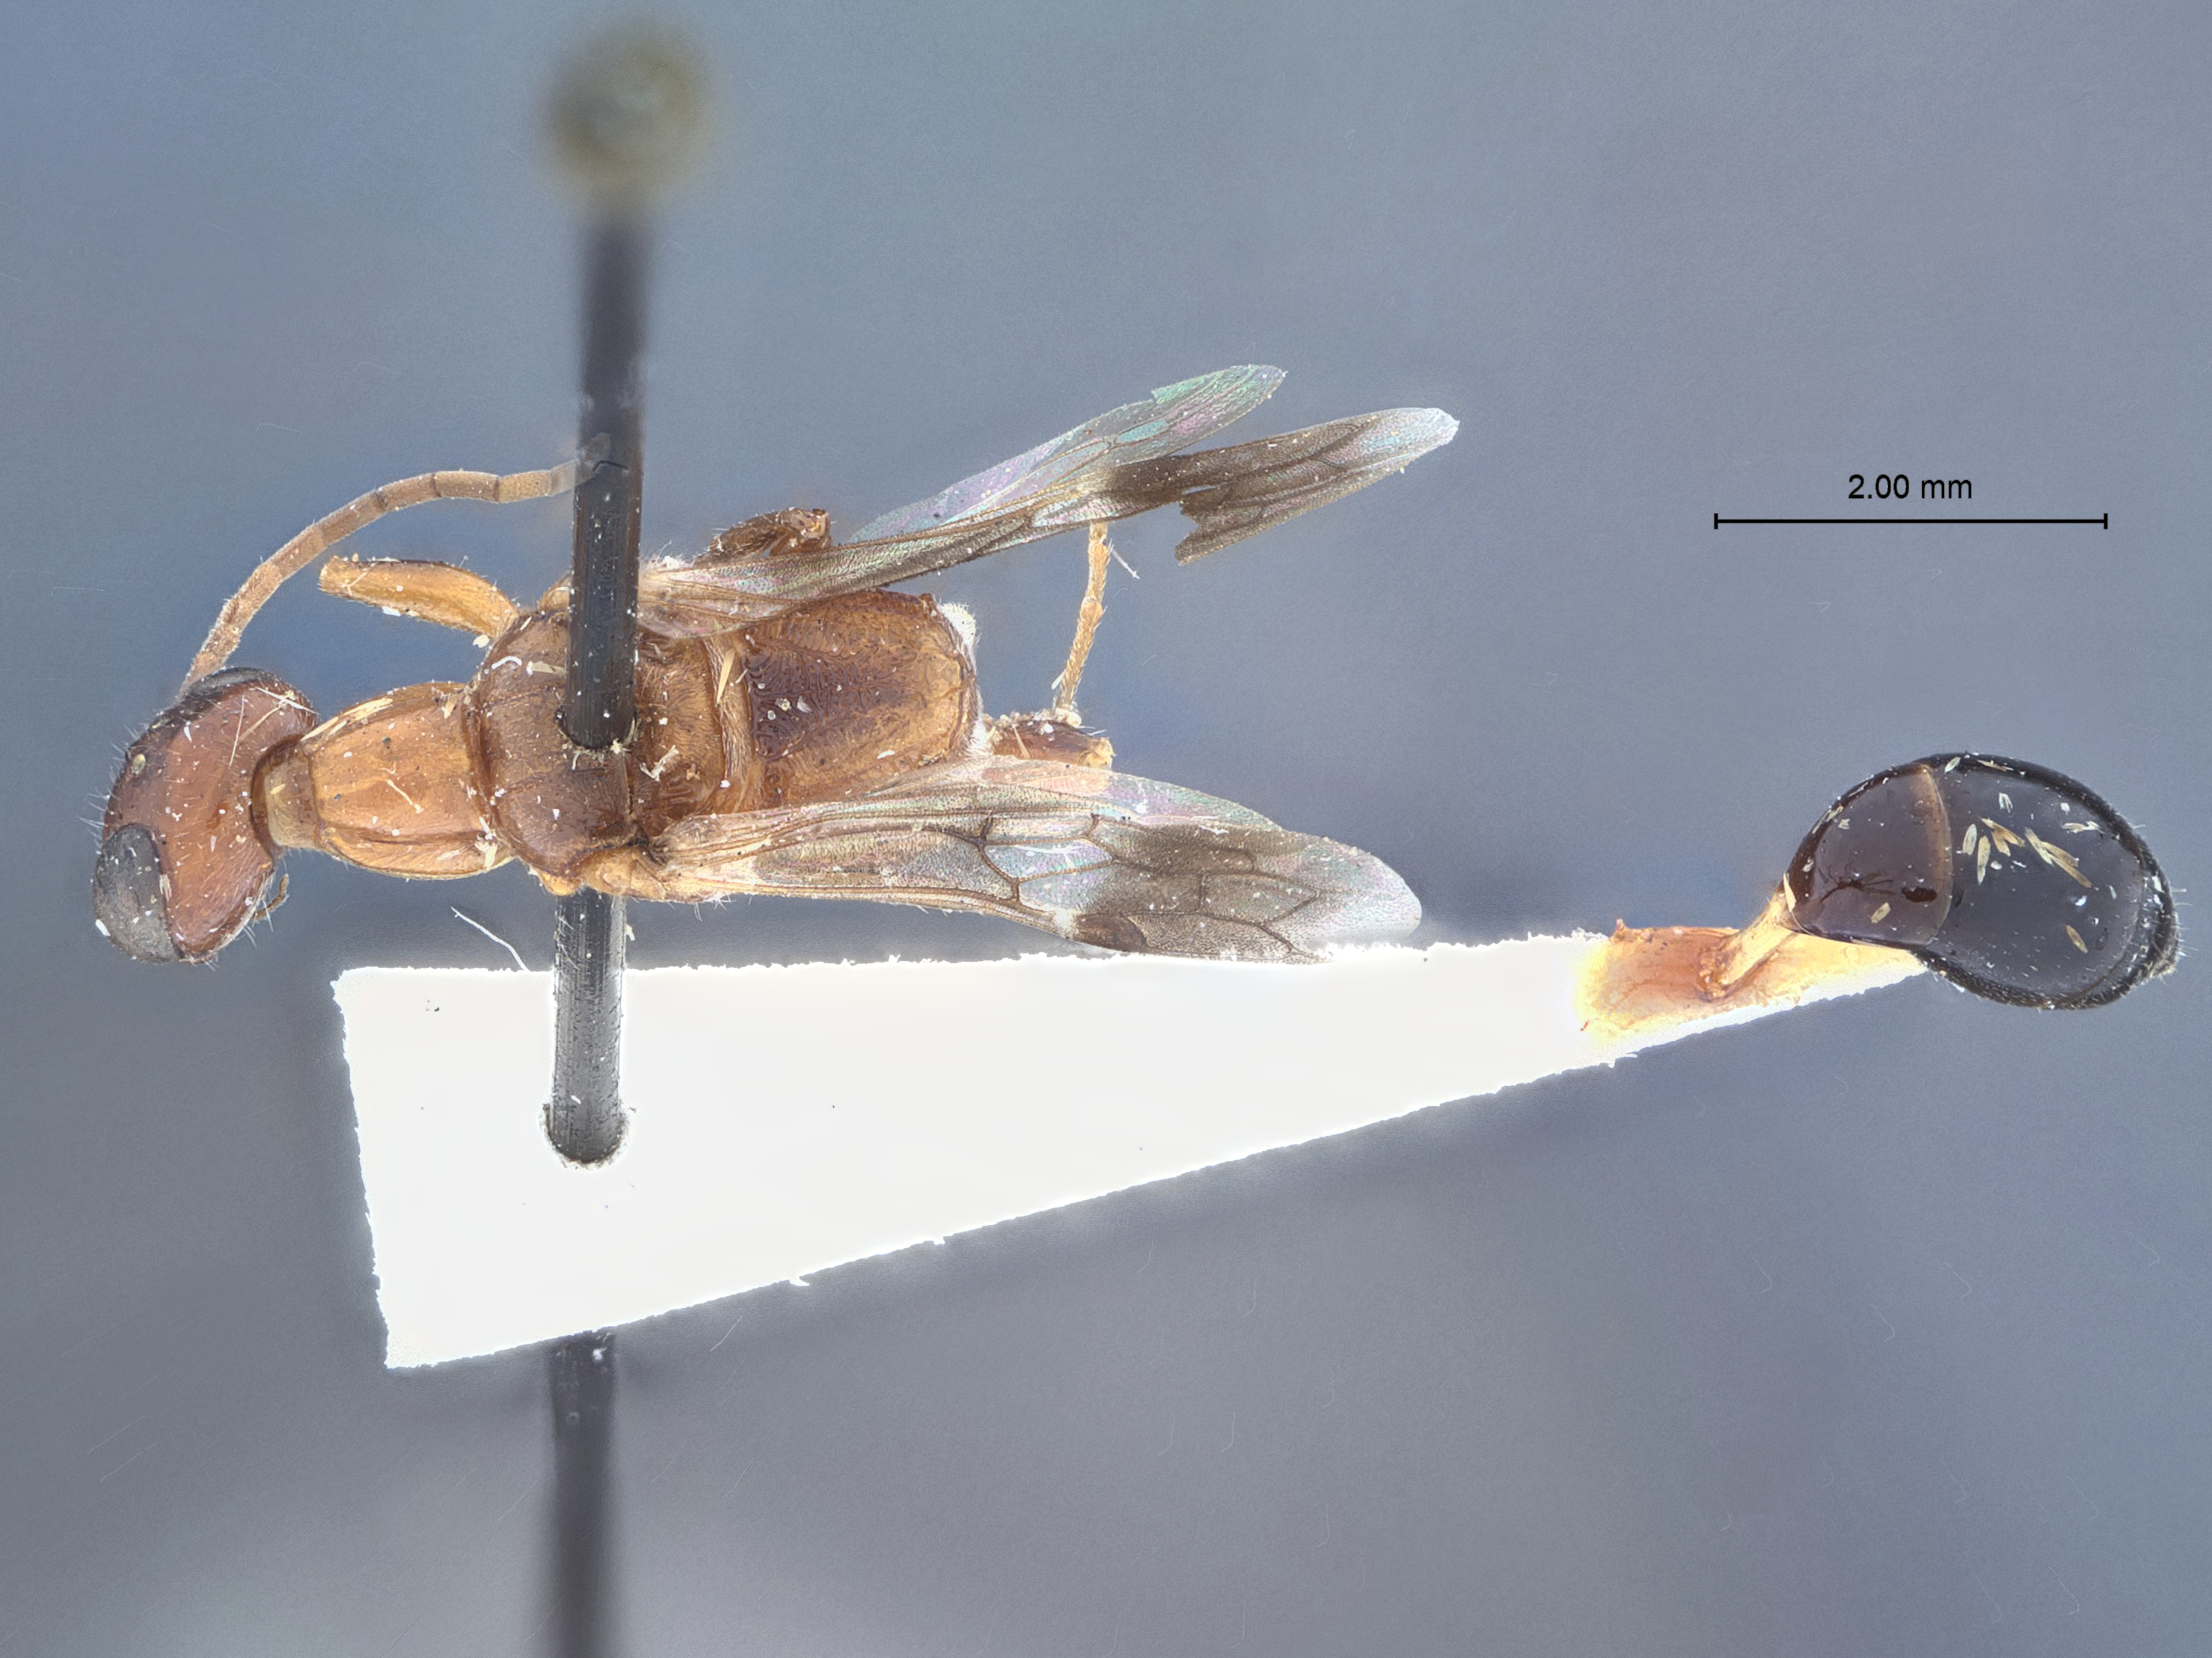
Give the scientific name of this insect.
Ampulex ferruginea
